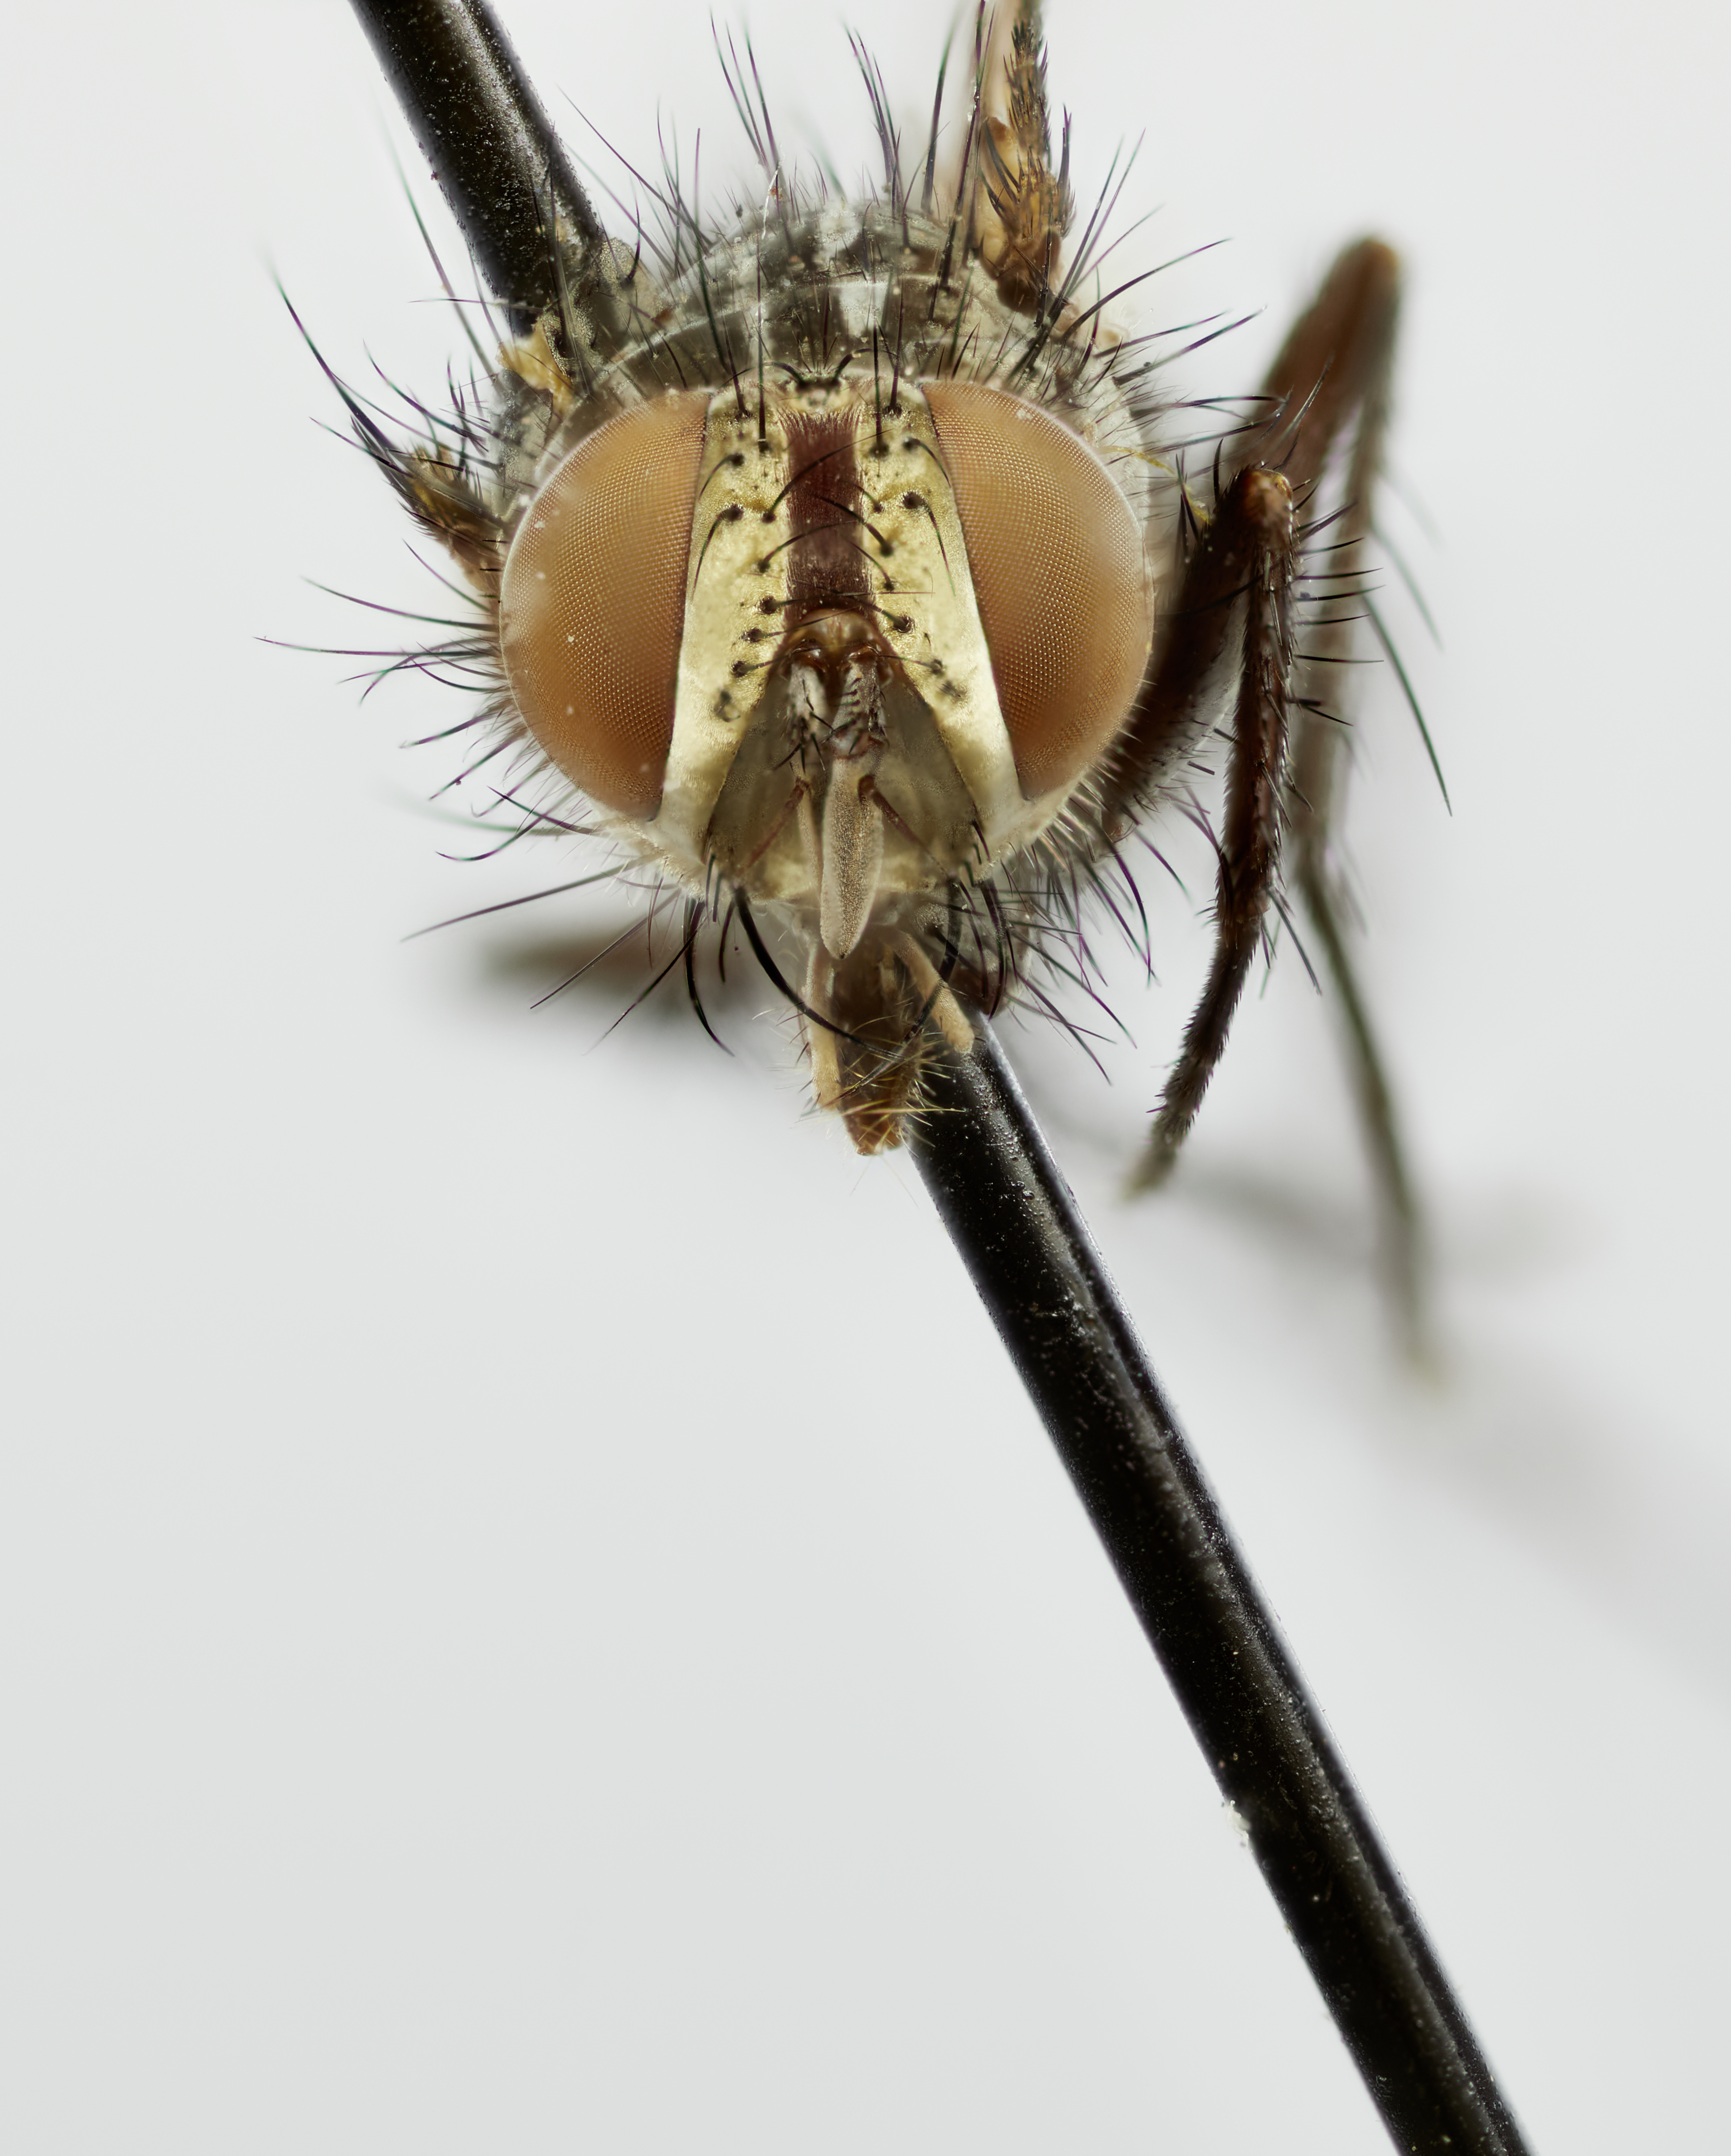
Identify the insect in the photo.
Metatachina mellifrons
